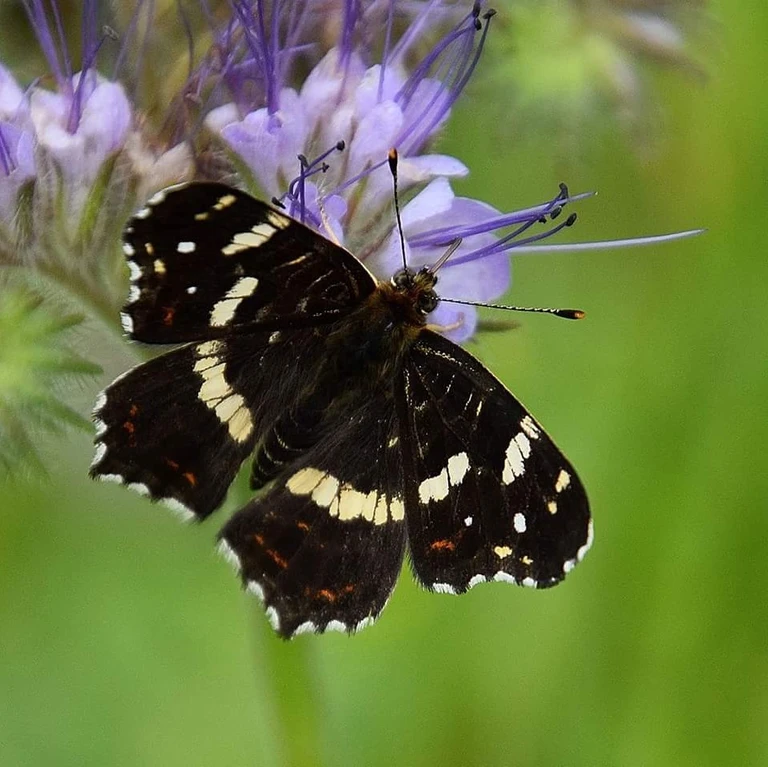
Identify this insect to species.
Araschnia levana
